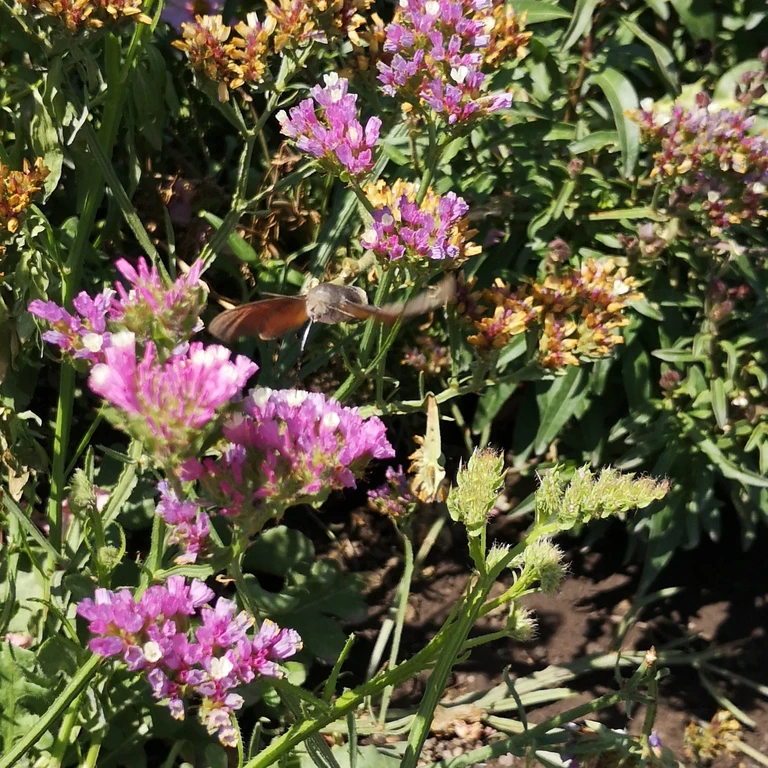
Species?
Macroglossum stellatarum
